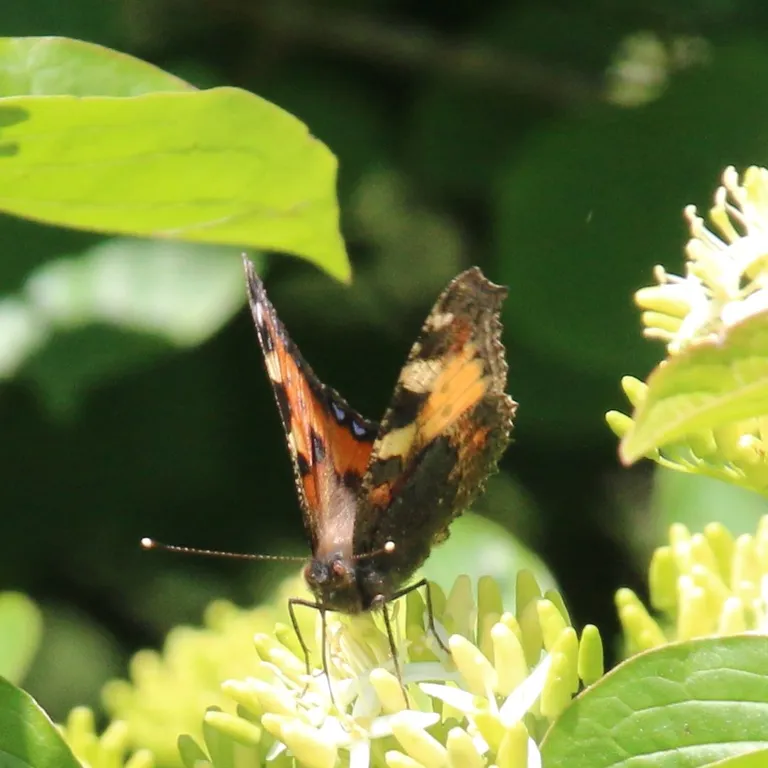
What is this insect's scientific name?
Aglais urticae
